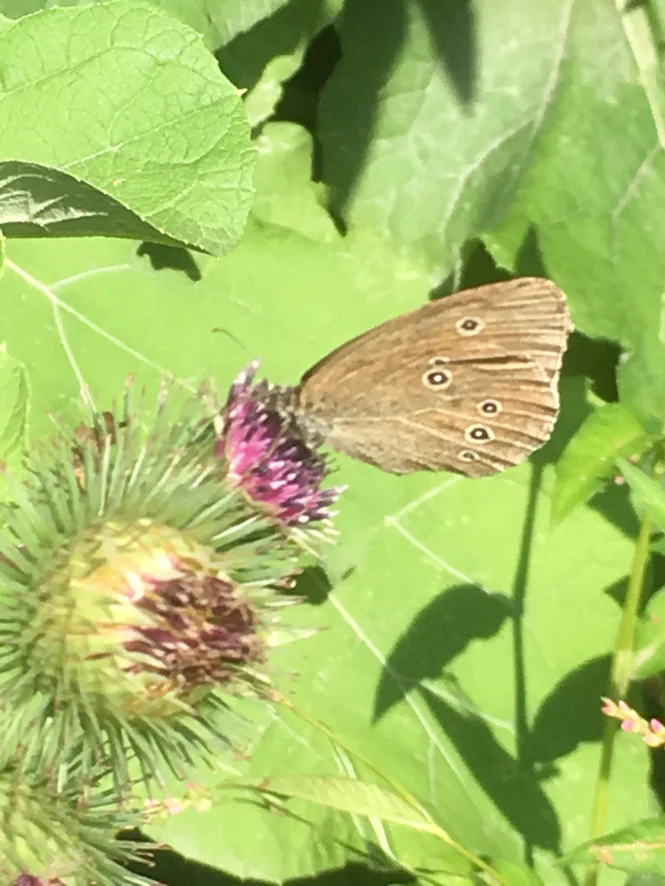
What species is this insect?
Aphantopus hyperantus
